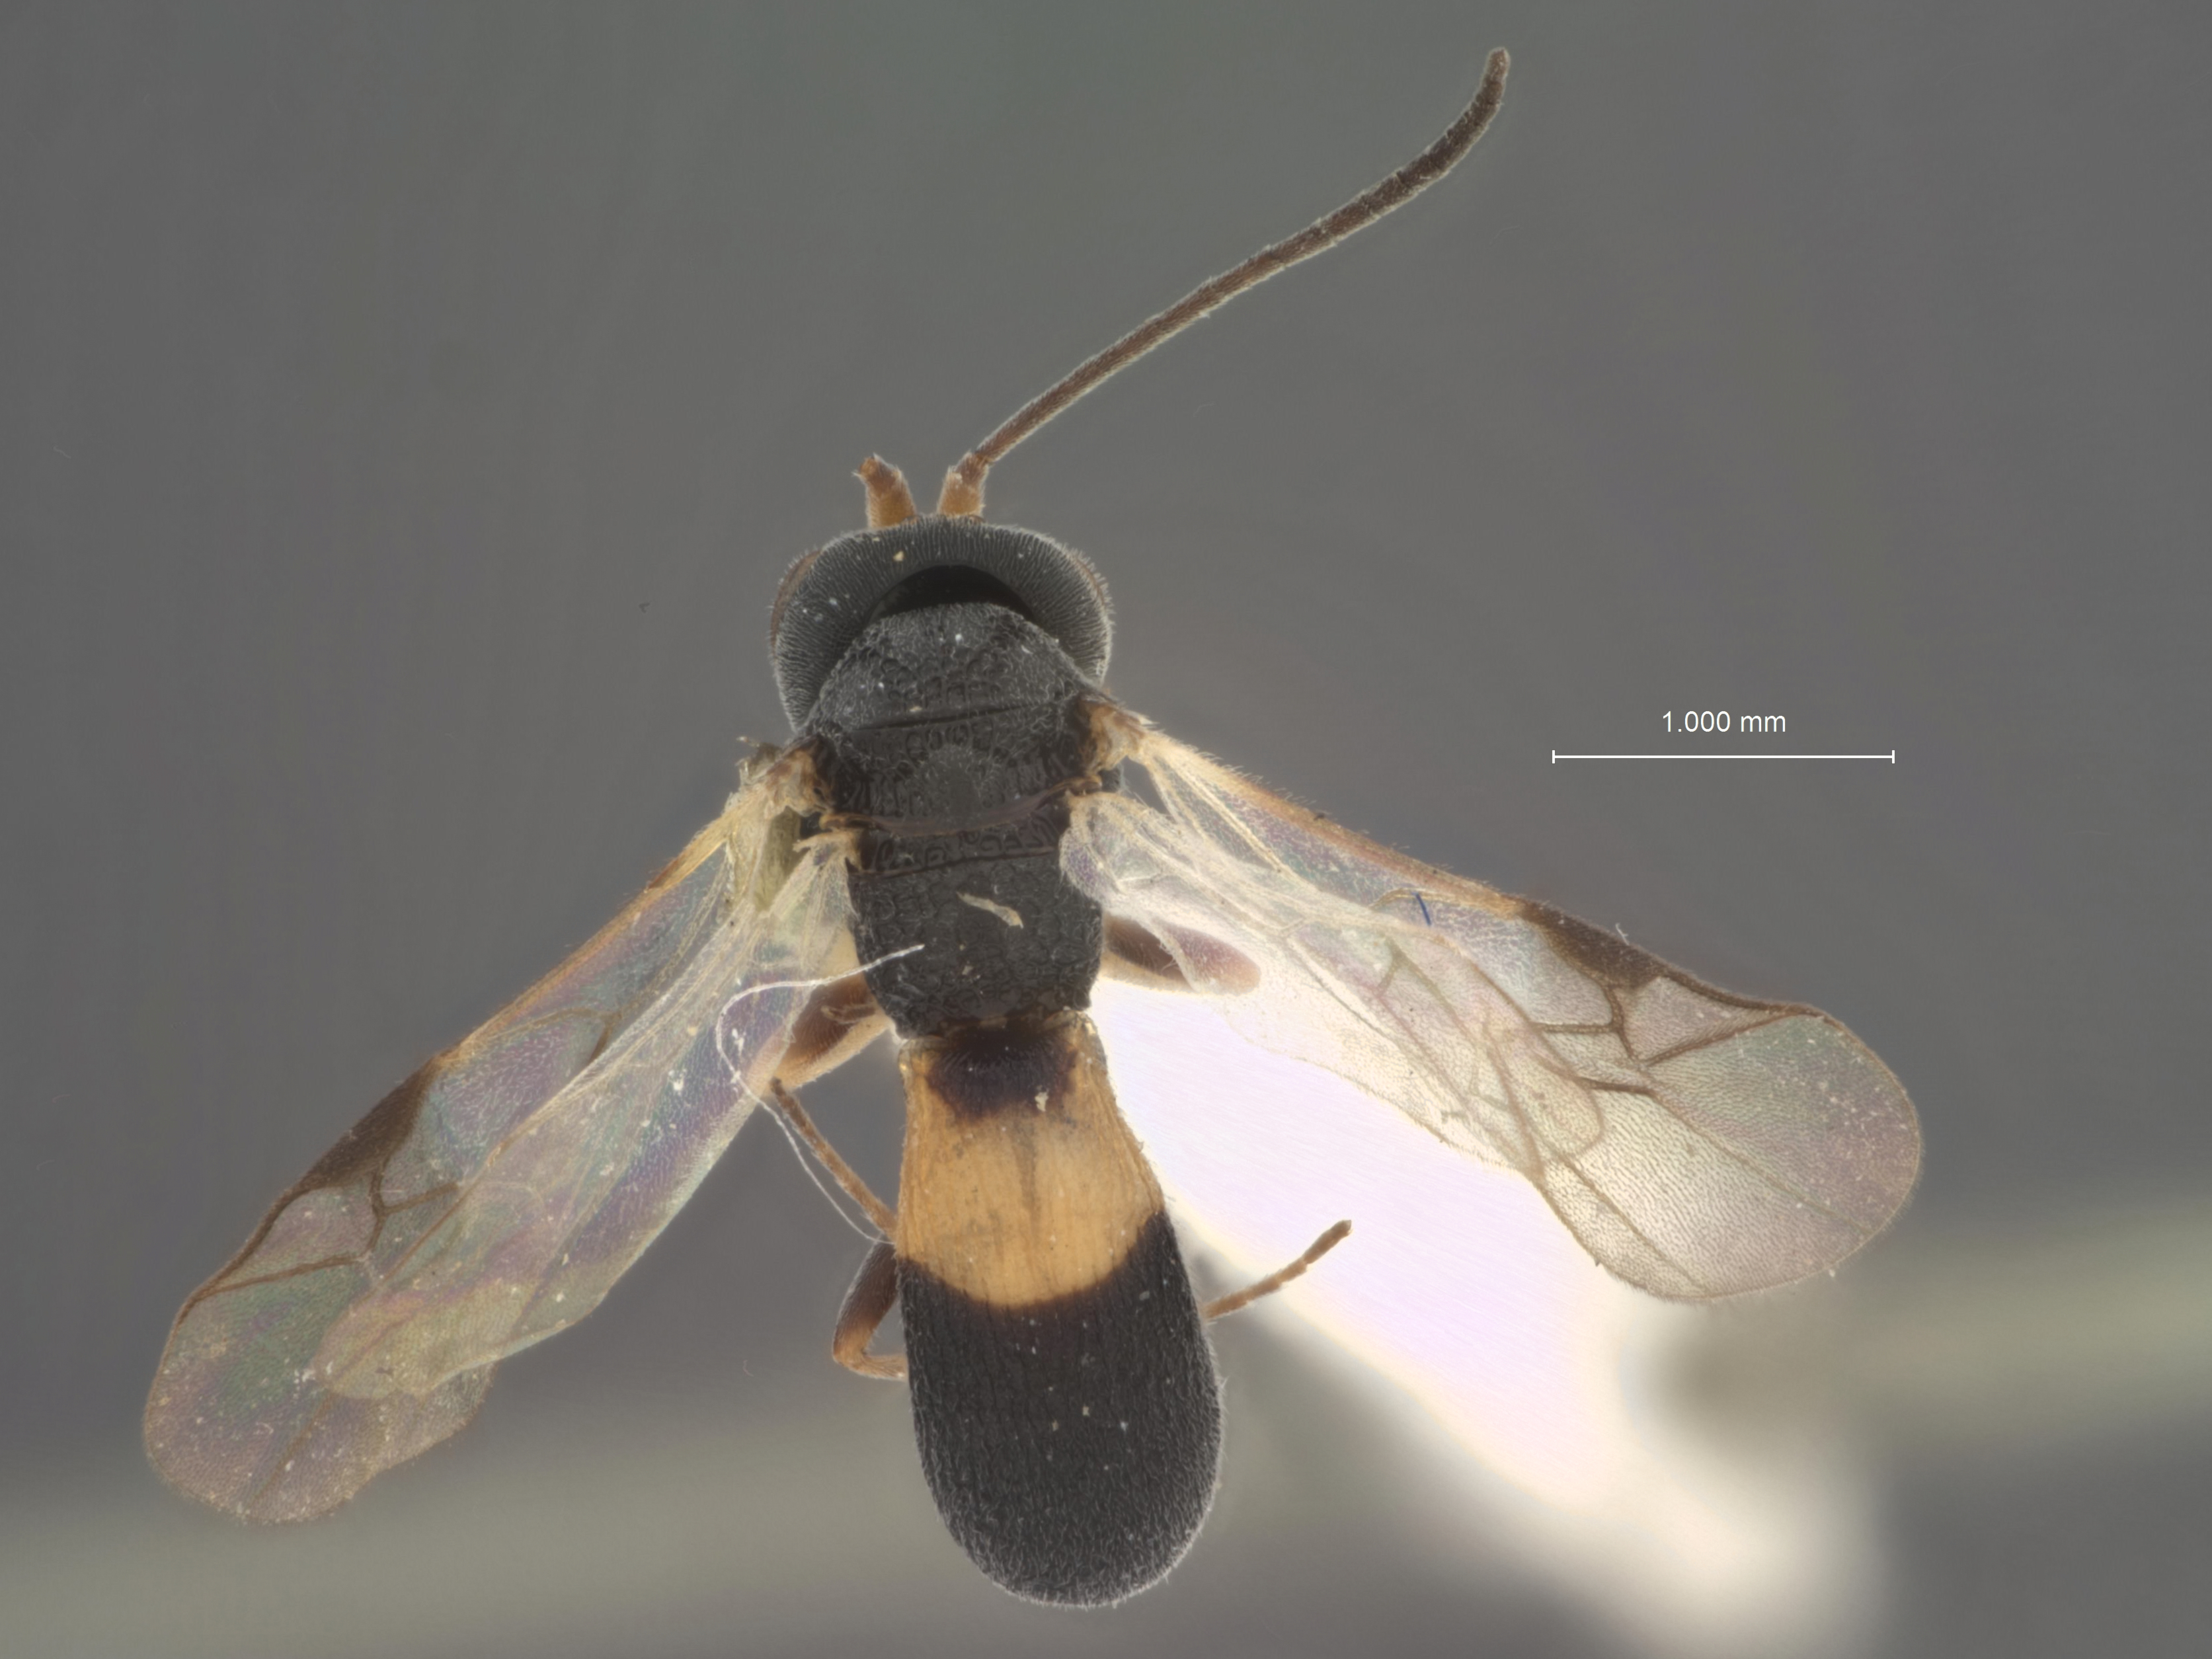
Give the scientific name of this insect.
Chelonus bussyi
